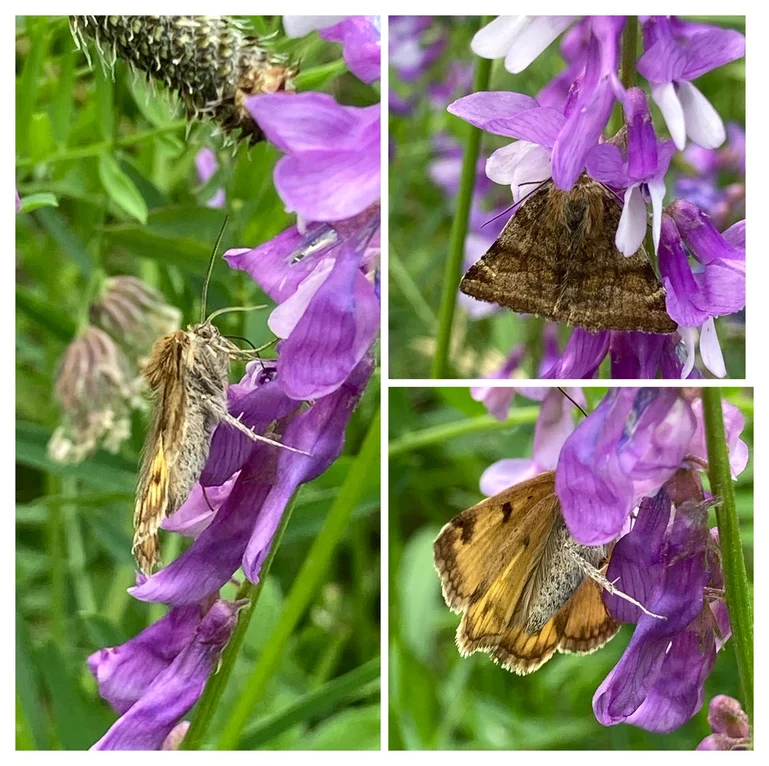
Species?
Euclidia glyphica
